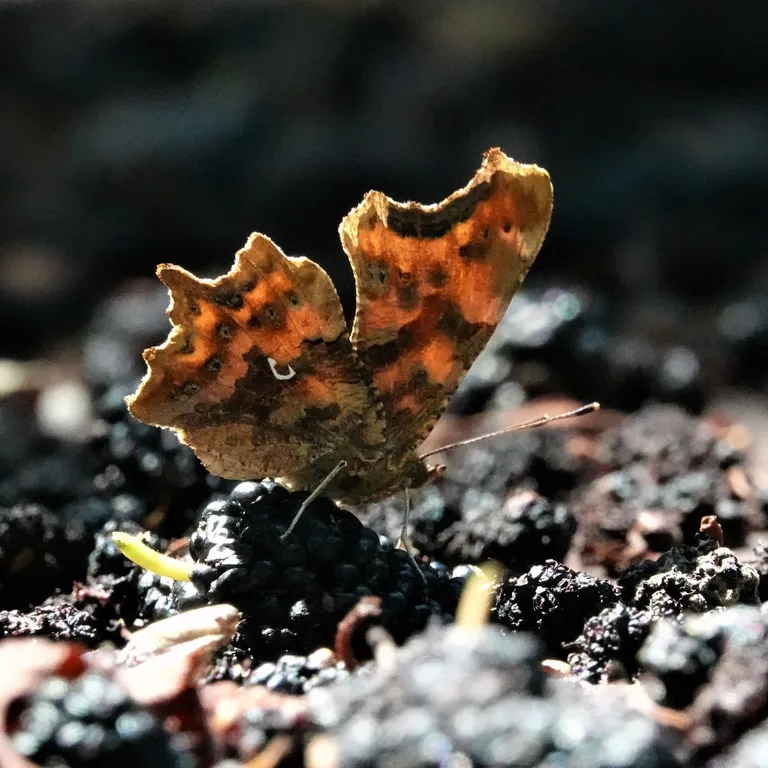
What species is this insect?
Polygonia c-album
